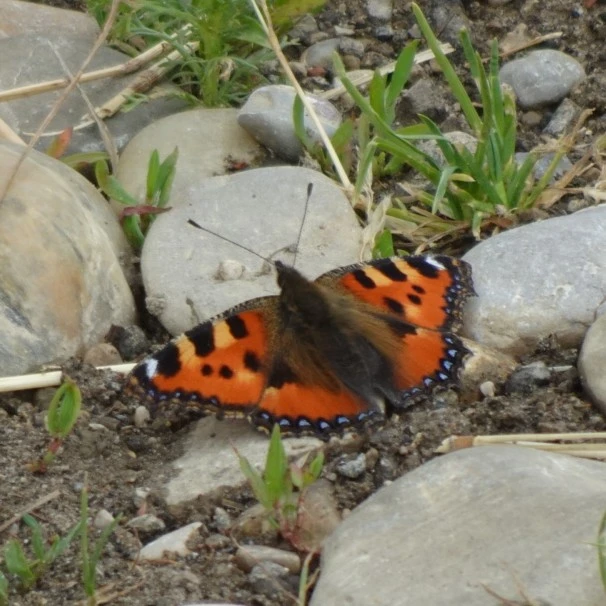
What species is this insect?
Aglais urticae
